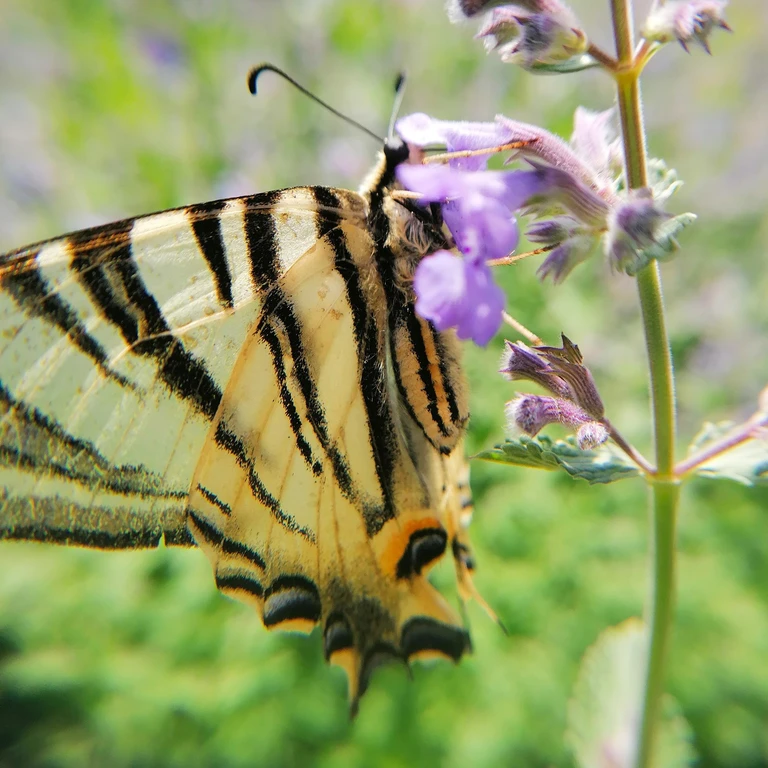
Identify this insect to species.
Iphiclides podalirius
